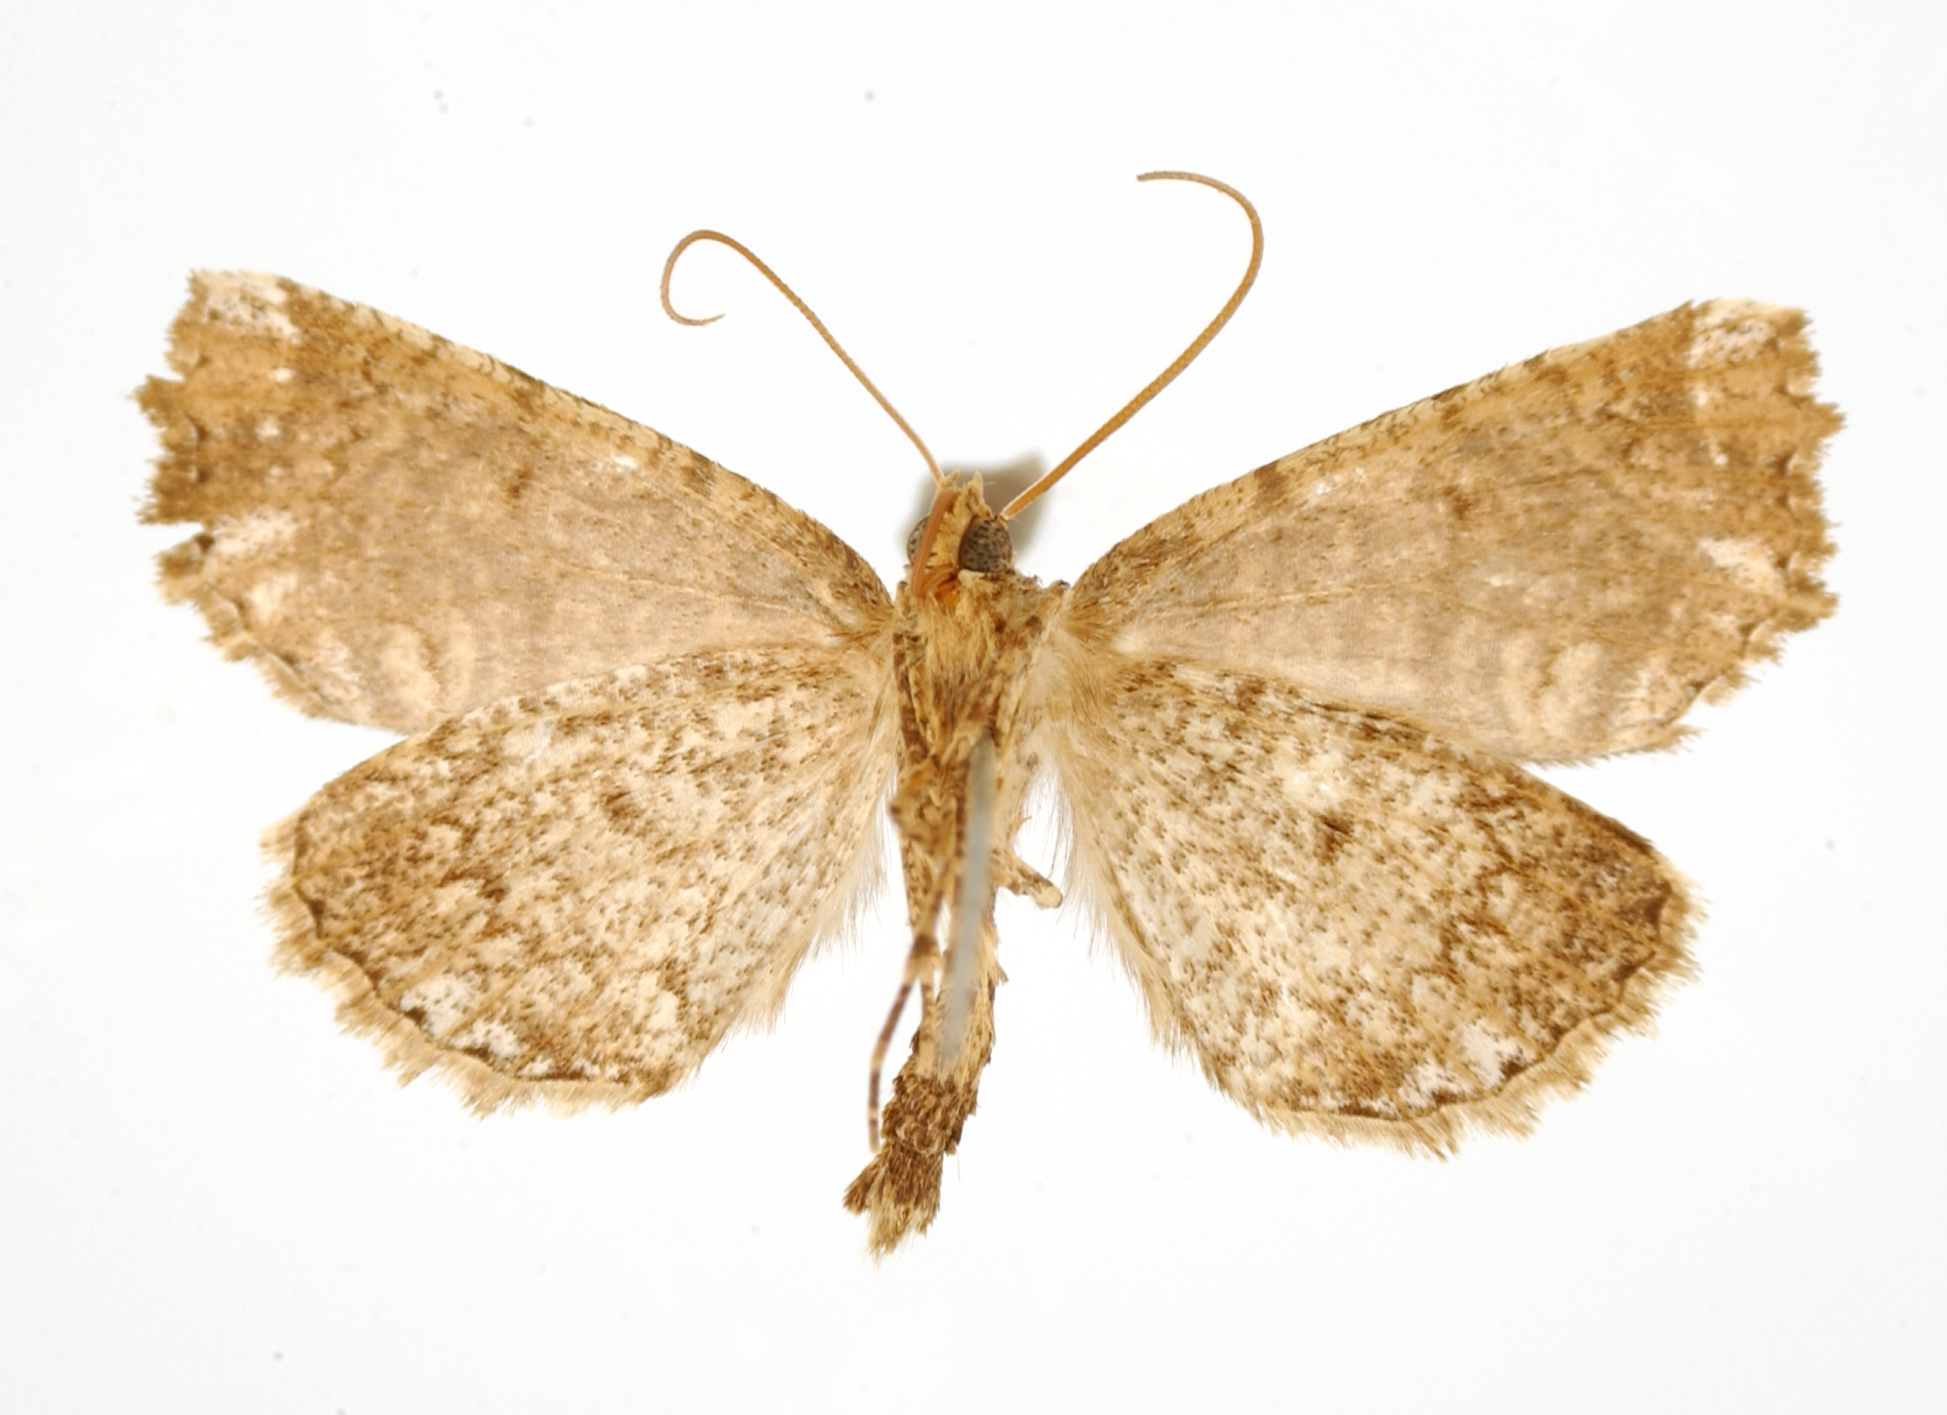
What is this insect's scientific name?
Ischnopteryx zurra
